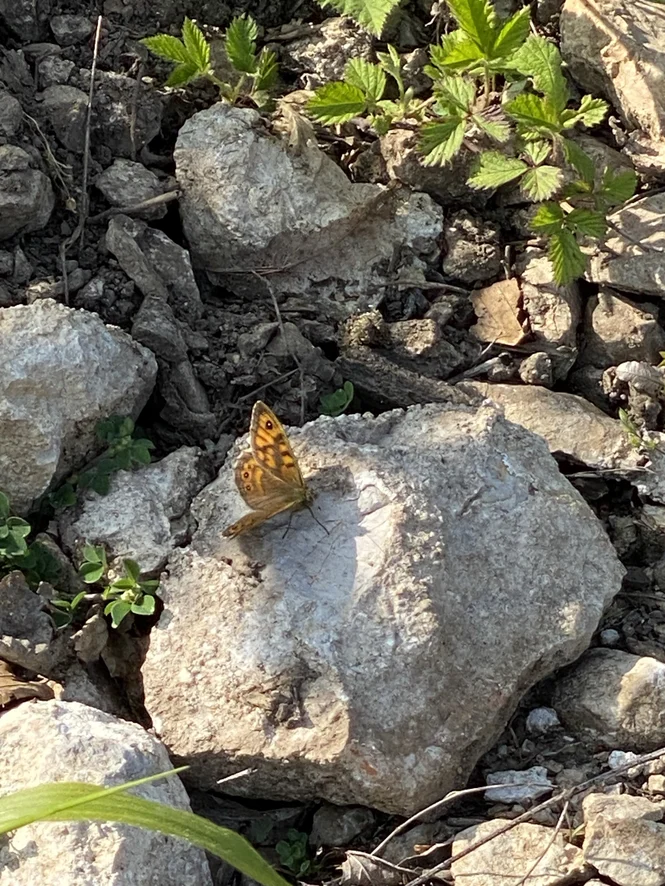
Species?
Lasiommata megera (also Pararge megera)
